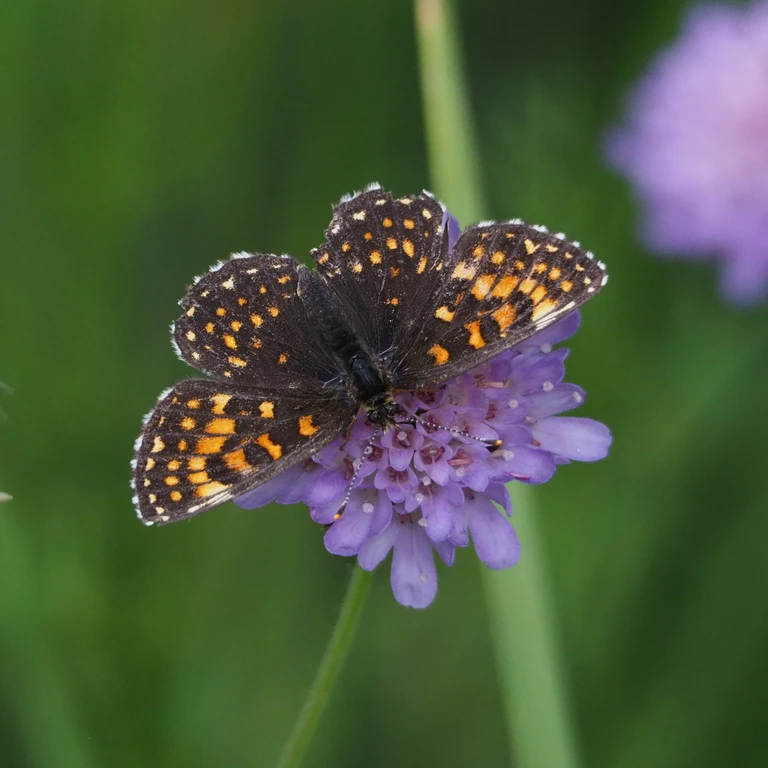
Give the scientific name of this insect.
Melitaea diamina
